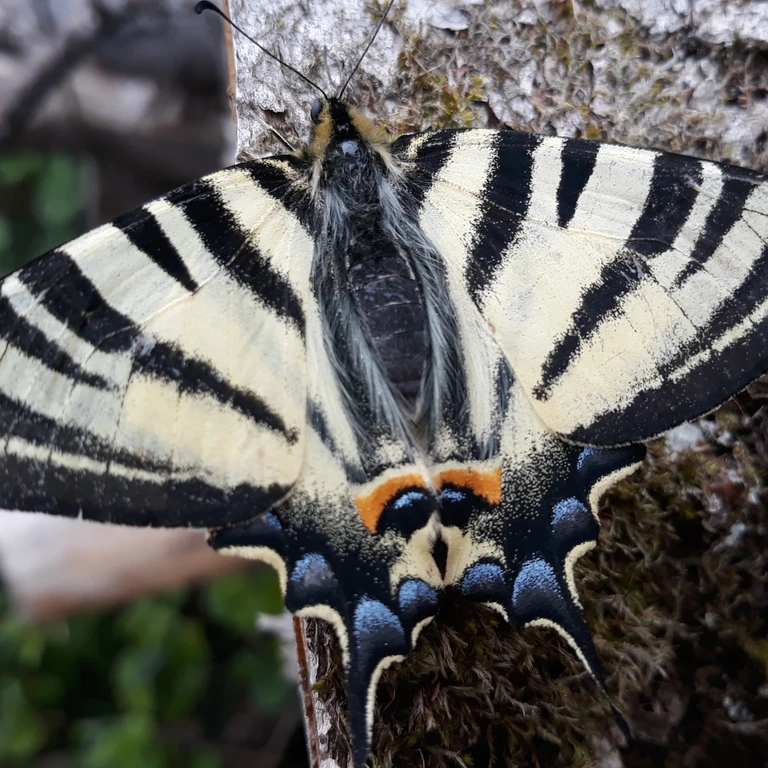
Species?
Iphiclides podalirius
